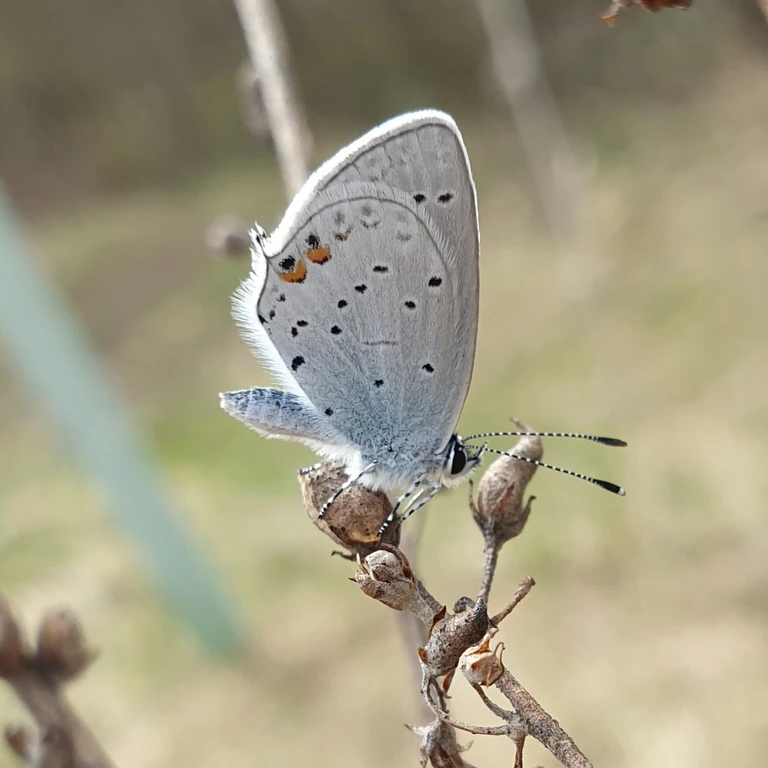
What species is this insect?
Cupido argiades (also Elkalyce argiades)
